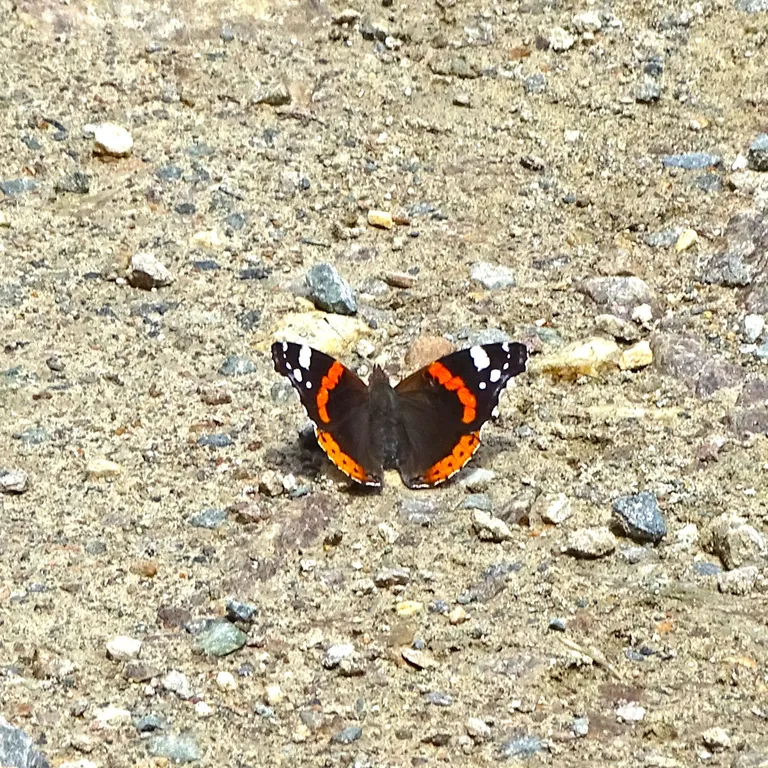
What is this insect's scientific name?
Vanessa atalanta
